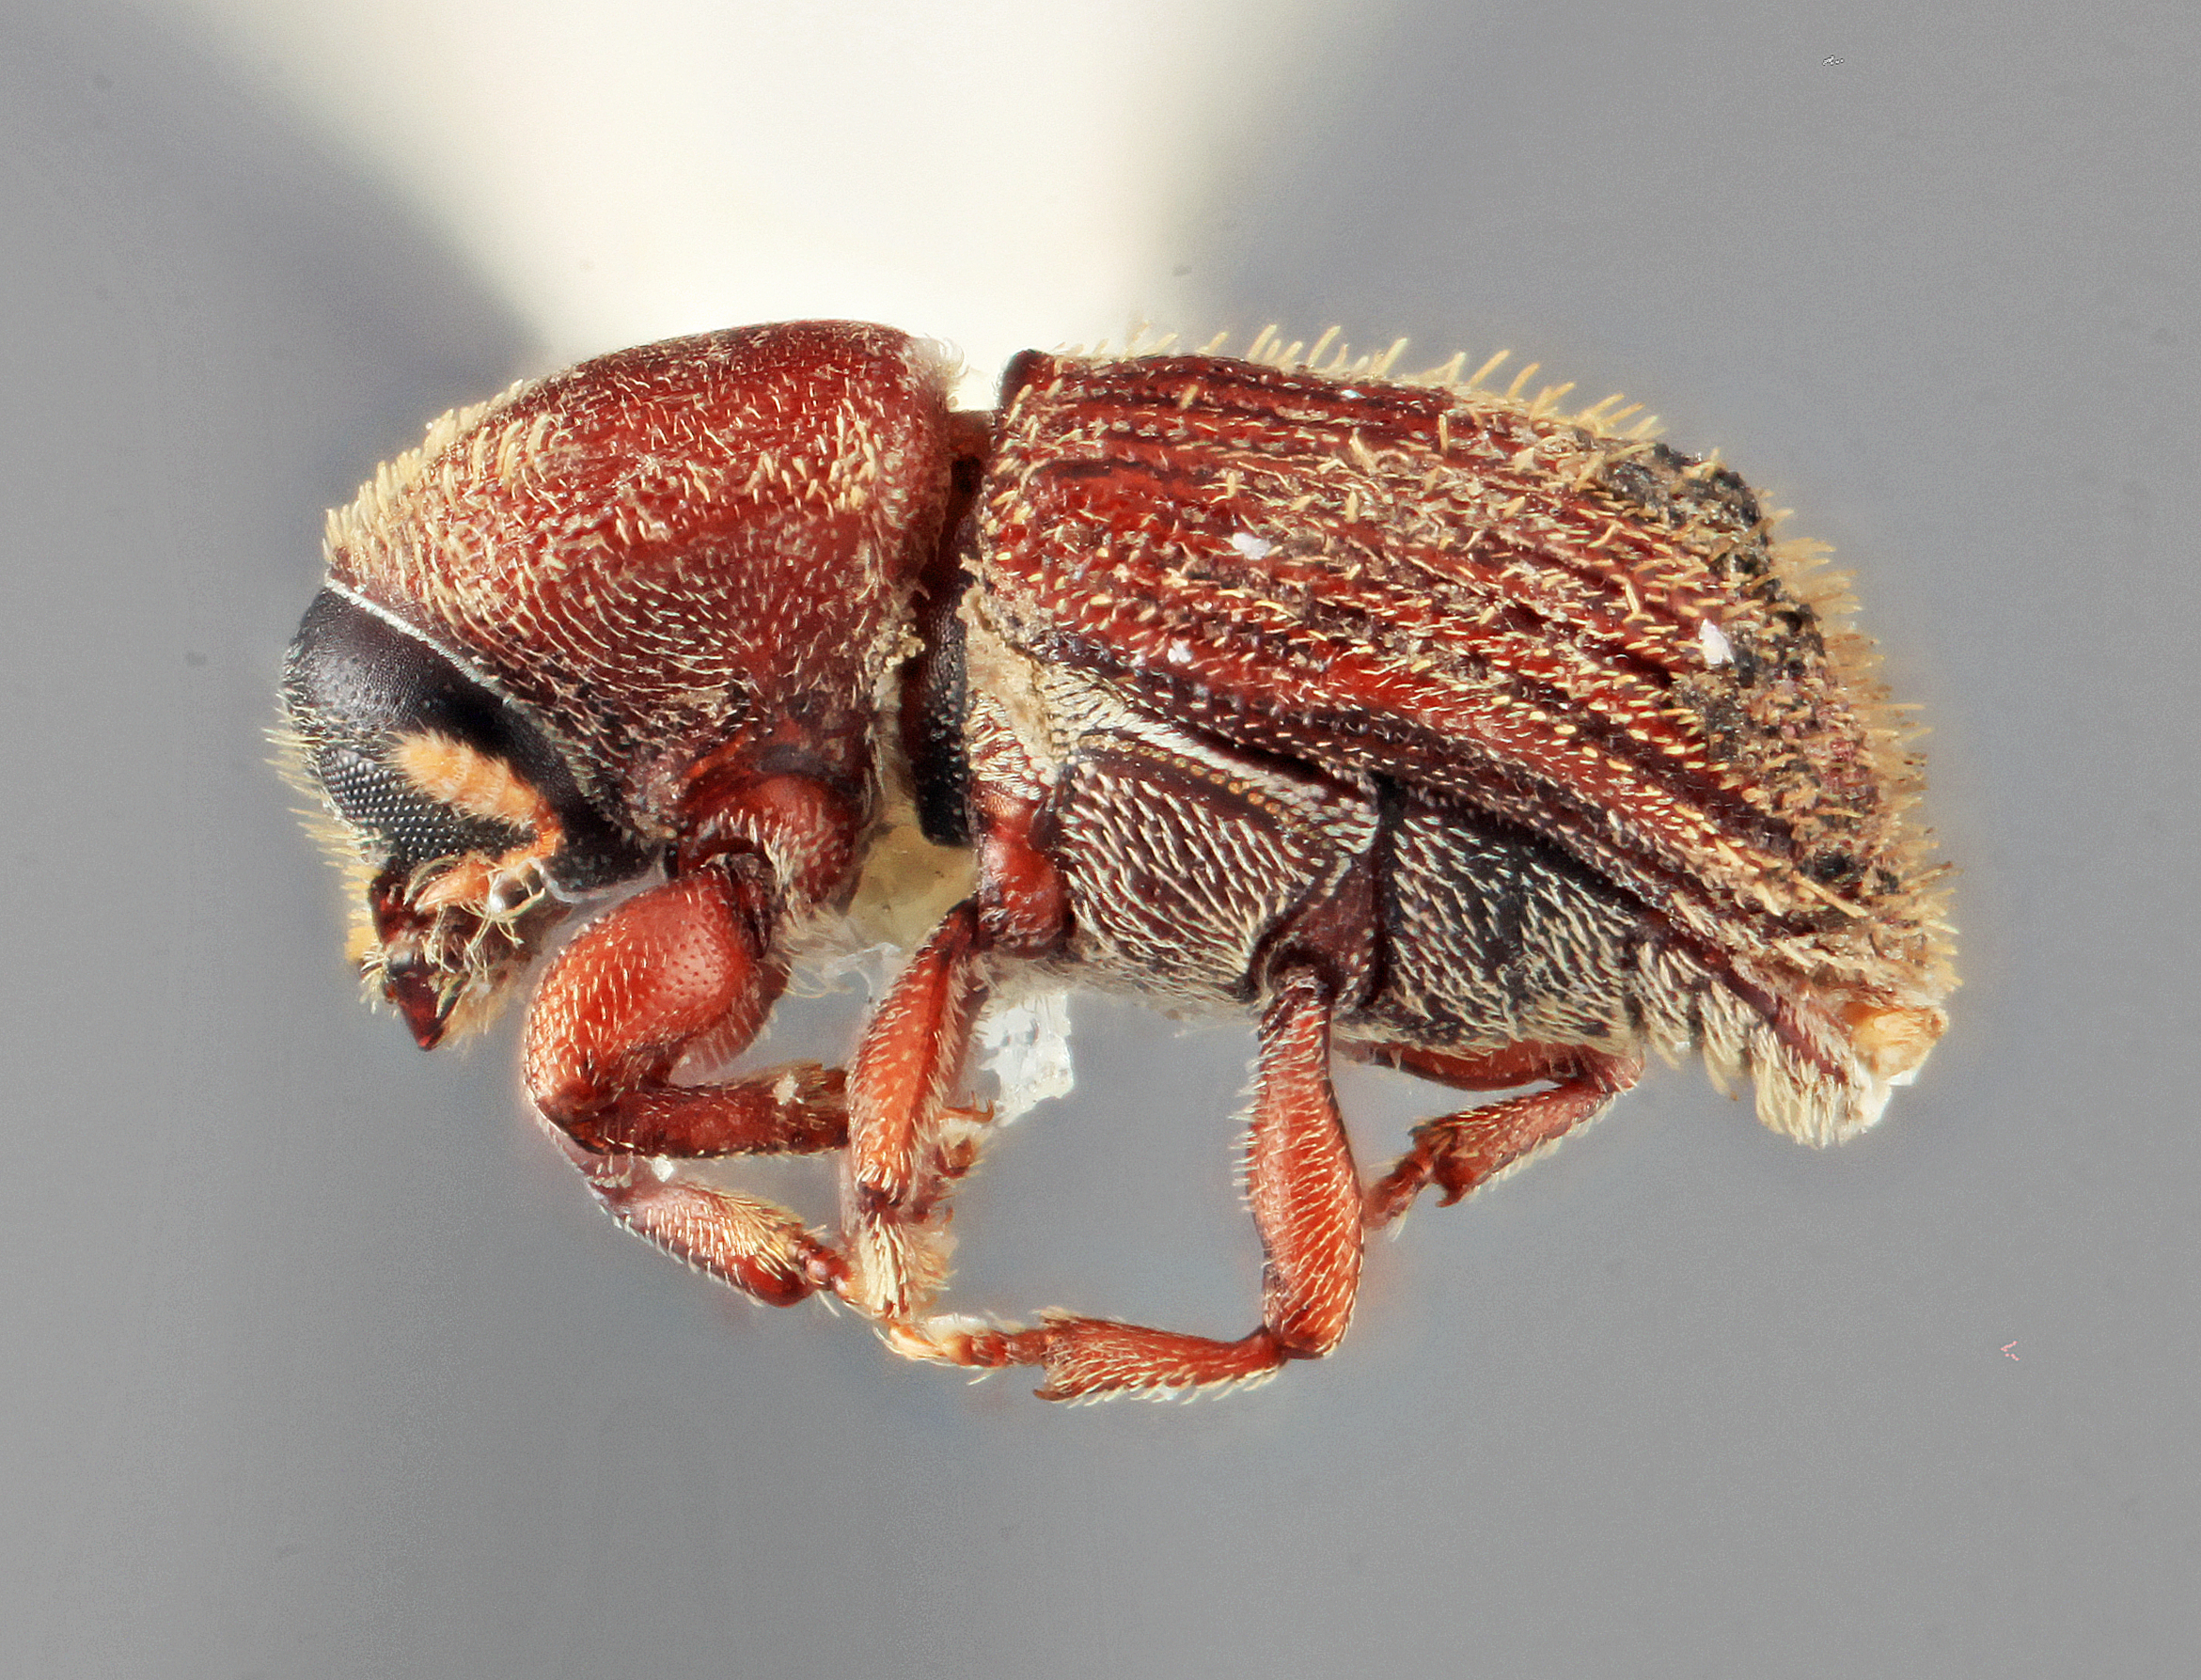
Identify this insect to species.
Cnesinus degener
